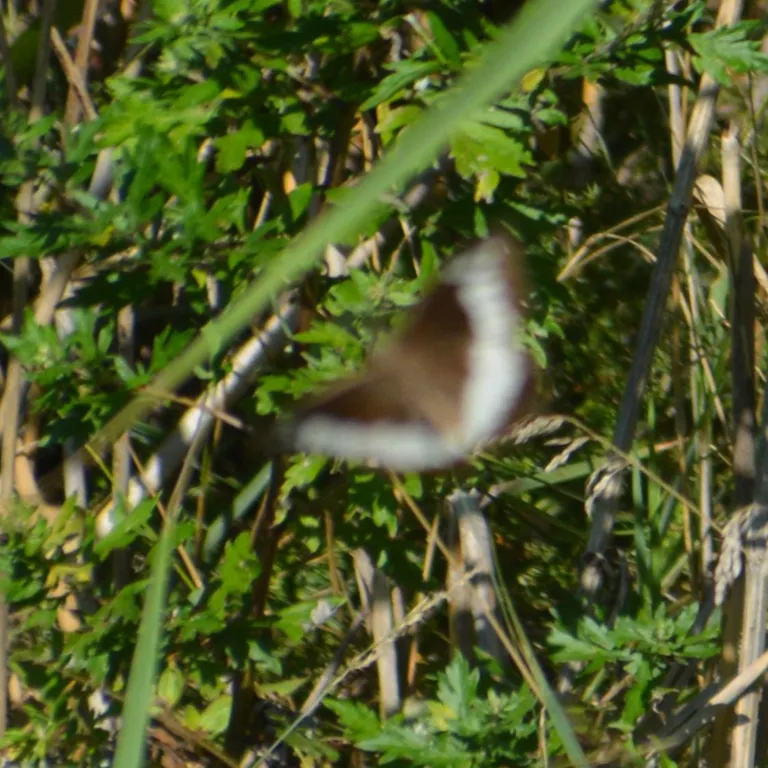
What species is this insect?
Brintesia circe
